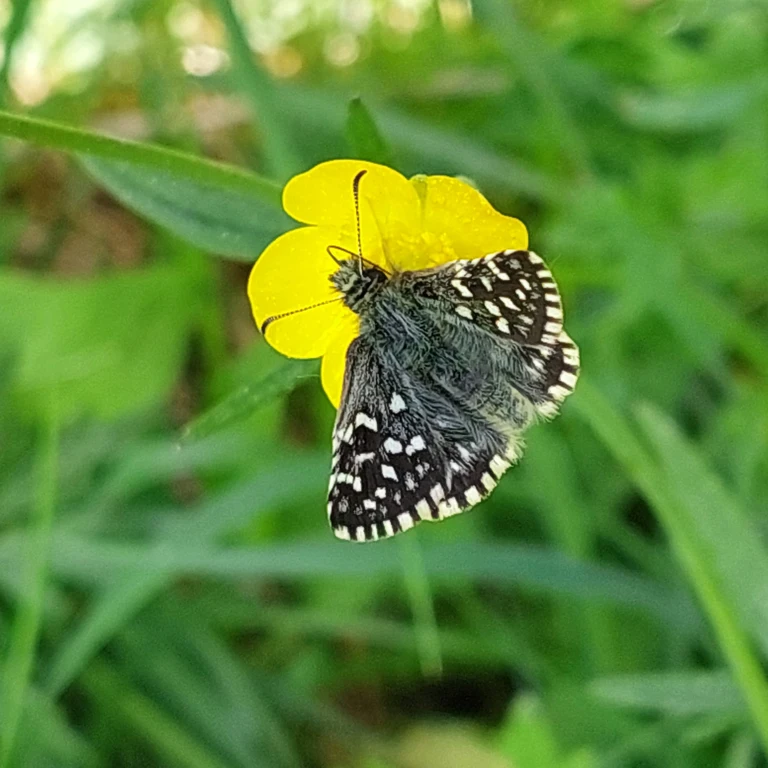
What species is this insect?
Pyrgus malvae
